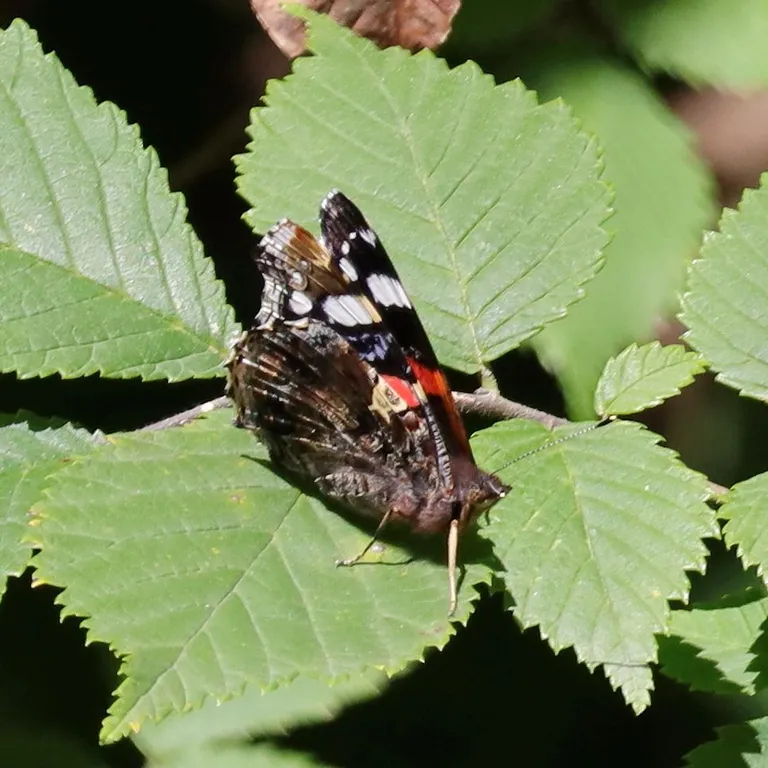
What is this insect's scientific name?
Vanessa atalanta
